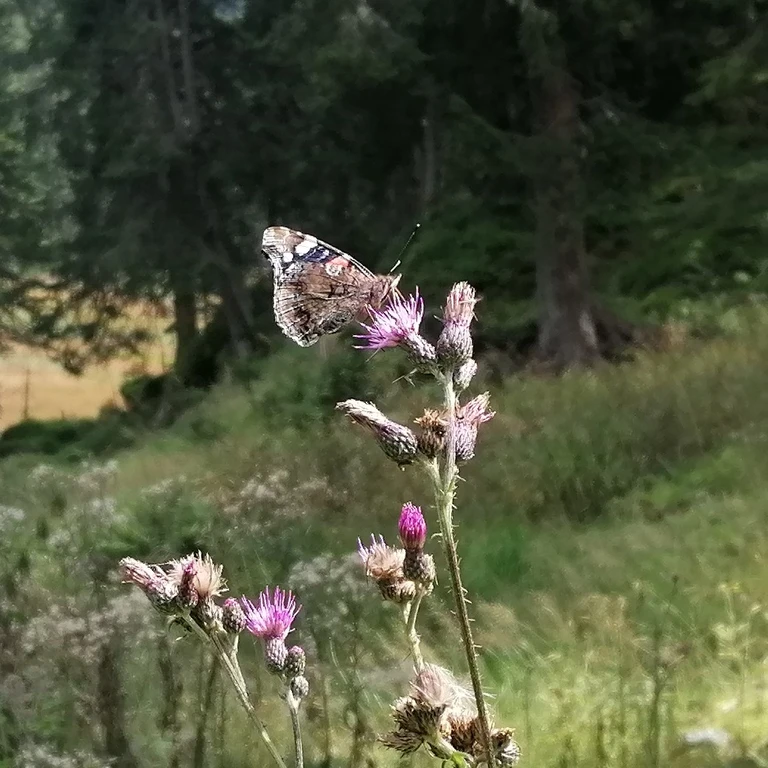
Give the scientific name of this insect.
Vanessa atalanta
